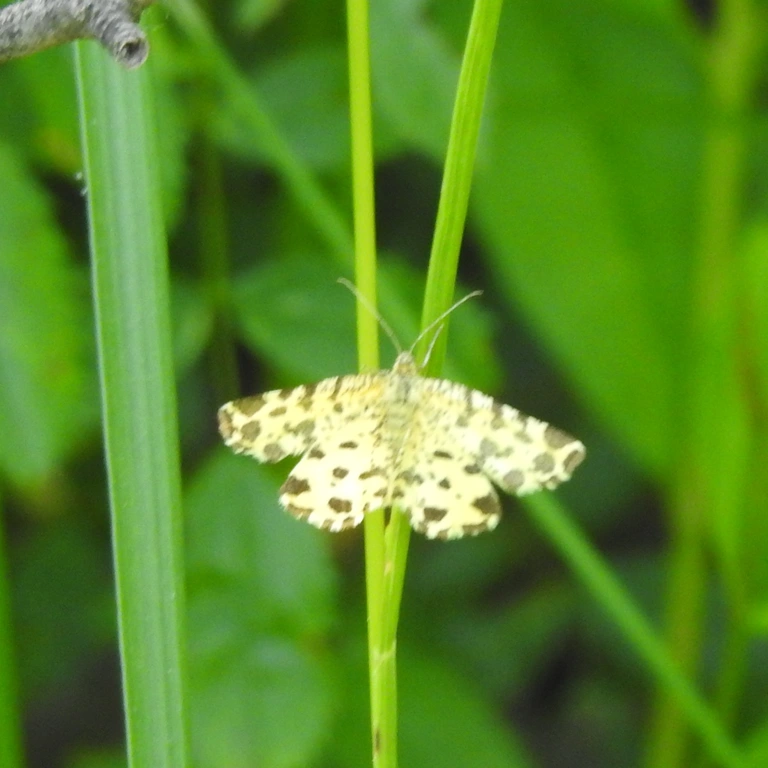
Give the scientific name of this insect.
Pseudopanthera macularia
